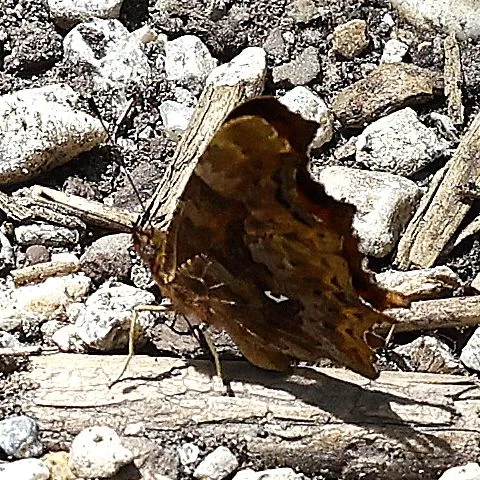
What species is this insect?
Polygonia c-album
